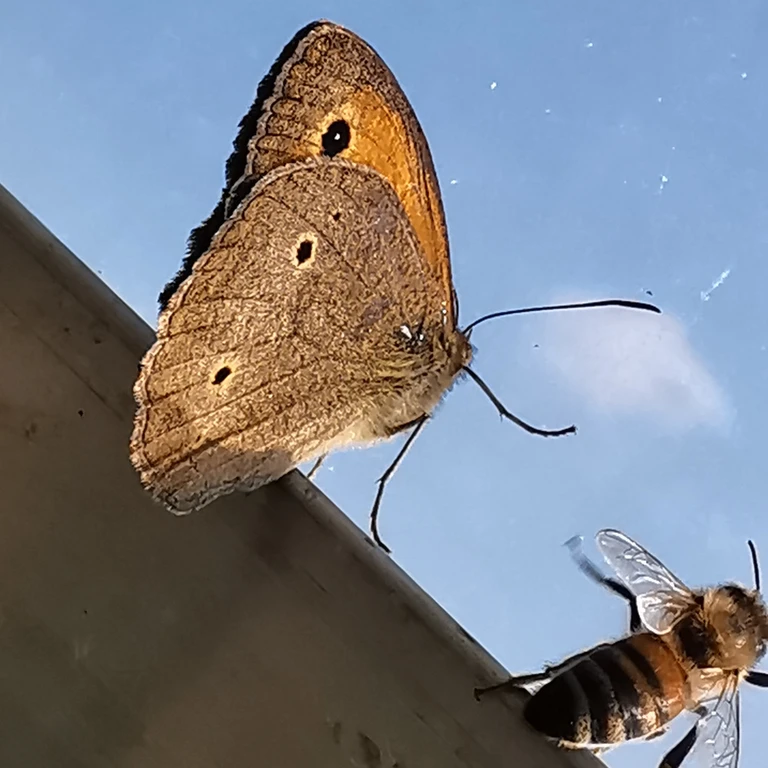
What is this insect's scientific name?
Maniola jurtina
